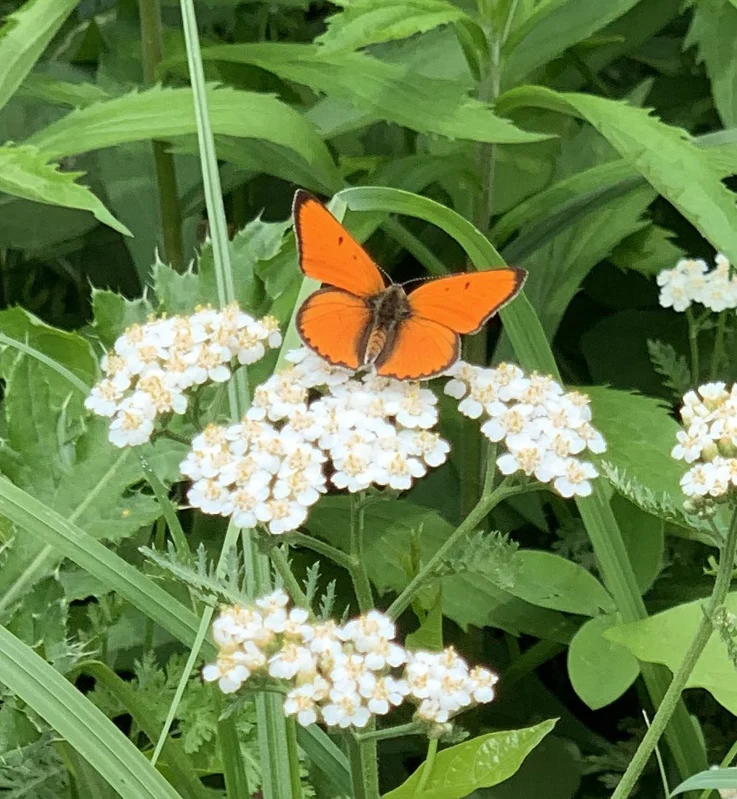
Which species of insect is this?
Lycaena dispar
